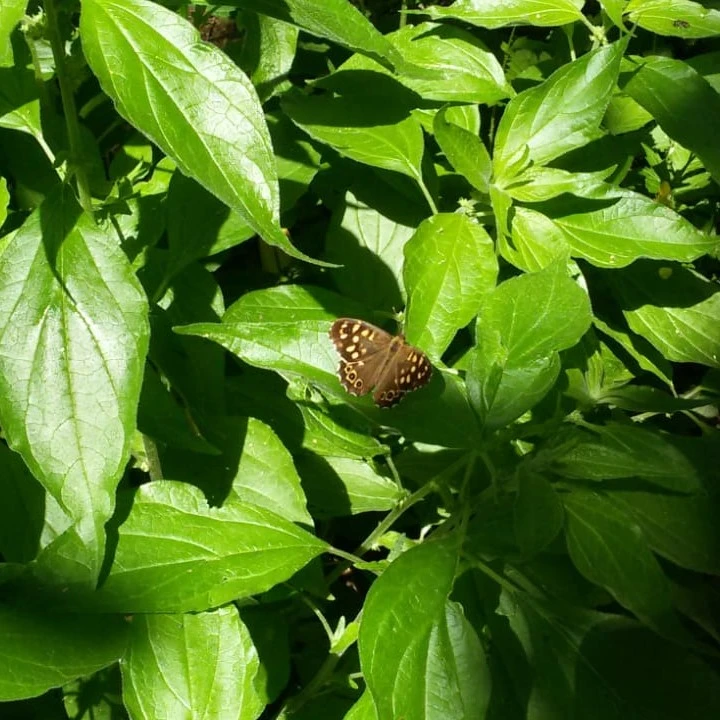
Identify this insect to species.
Pararge aegeria
